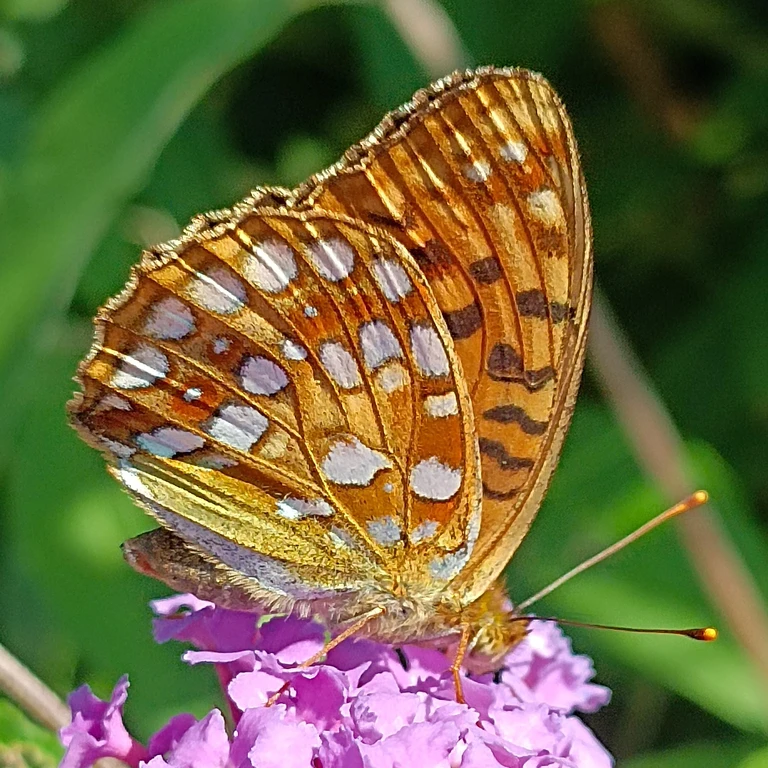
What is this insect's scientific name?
Fabriciana adippe
